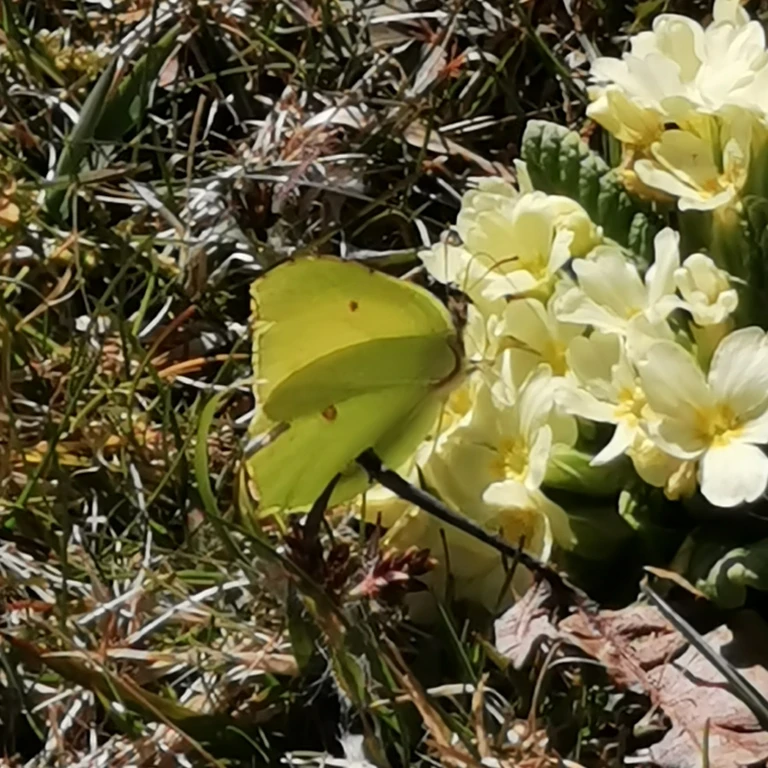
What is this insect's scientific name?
Gonepteryx rhamni
